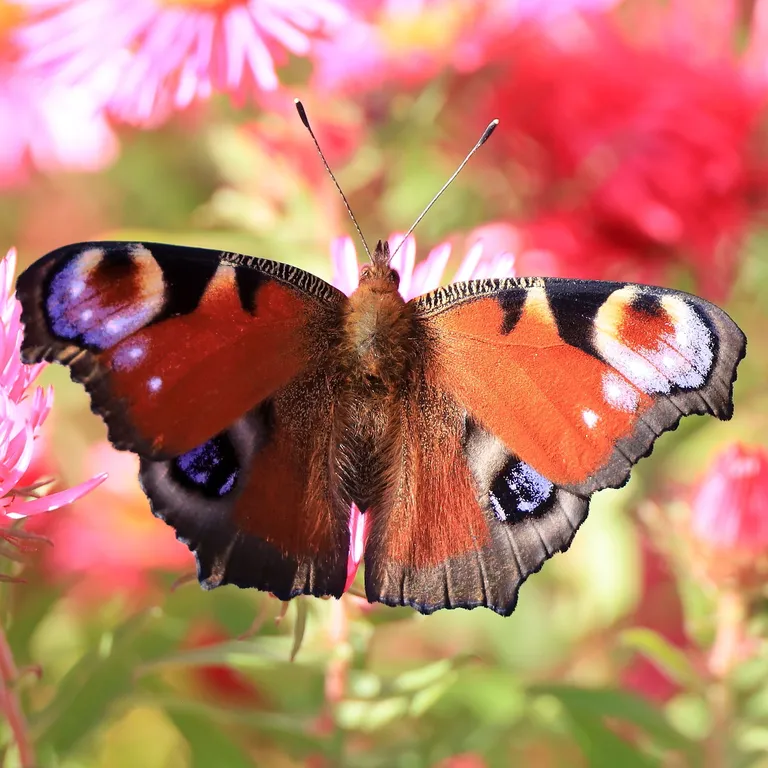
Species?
Aglais io
